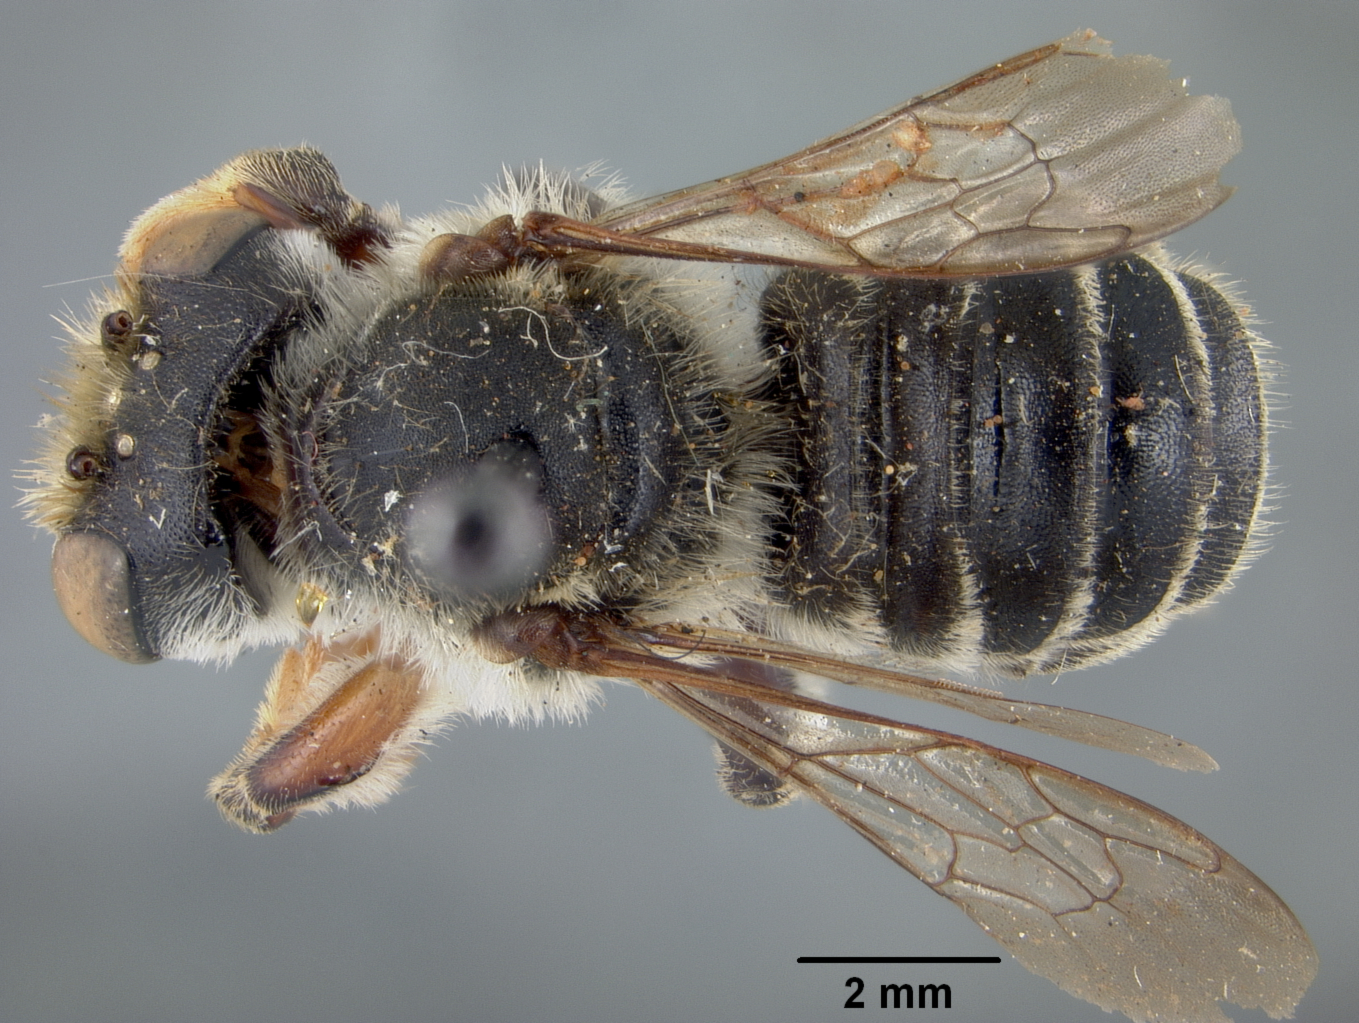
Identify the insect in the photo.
Megachile shermani
